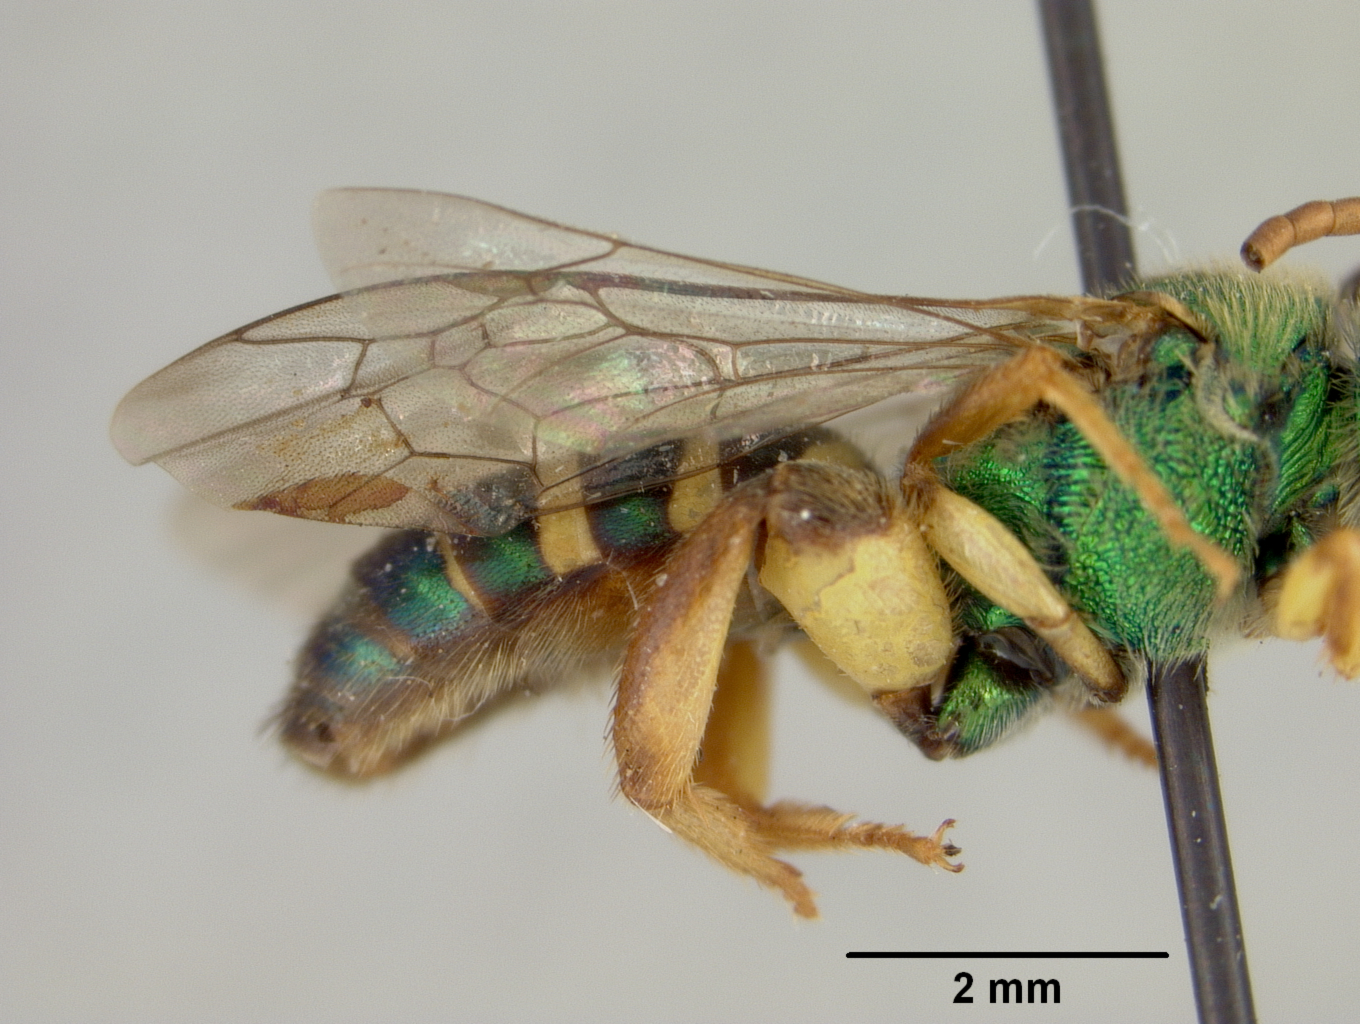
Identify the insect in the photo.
Agapostemon jamaicensis
